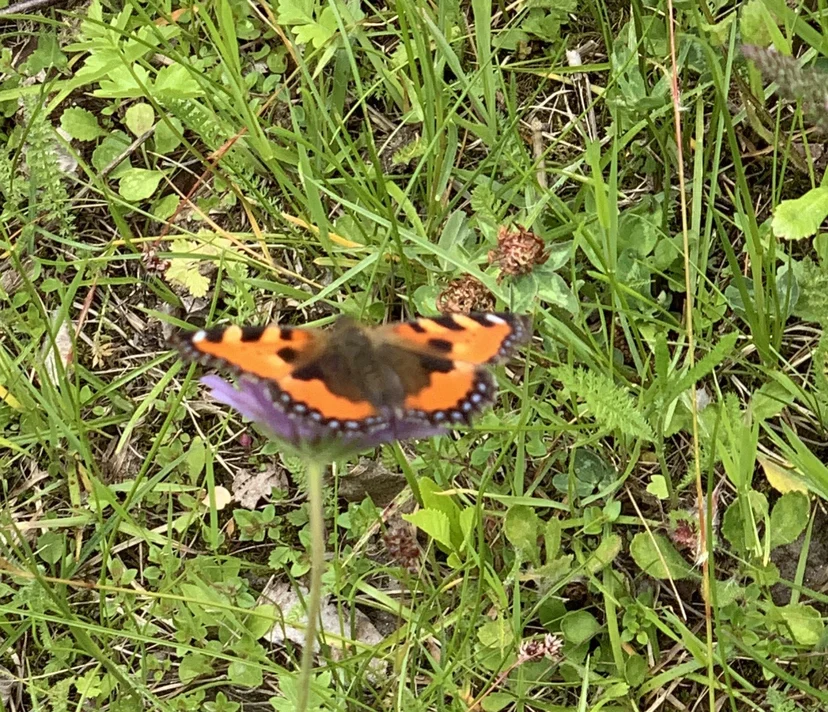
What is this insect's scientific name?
Aglais urticae
